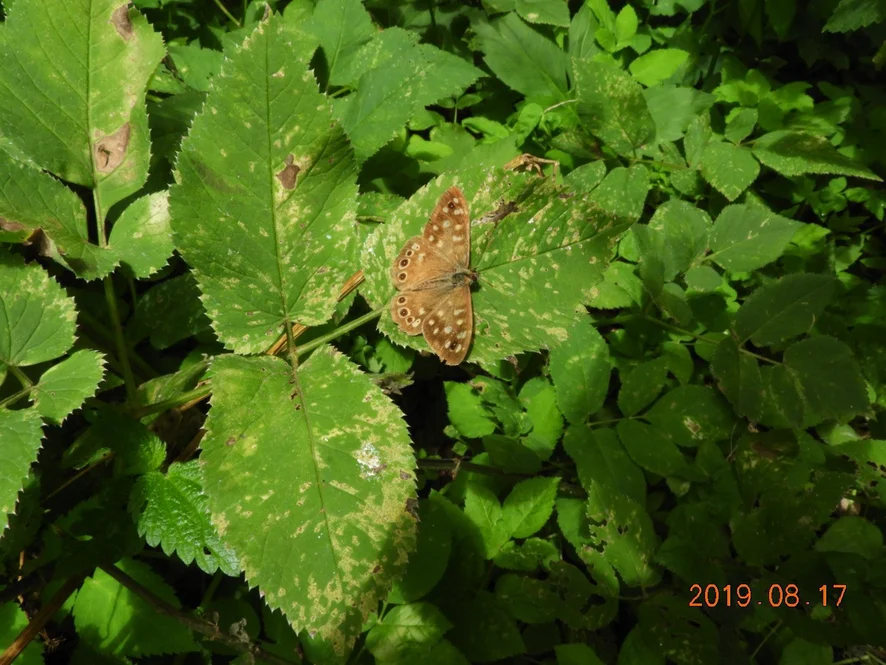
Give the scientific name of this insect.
Pararge aegeria
